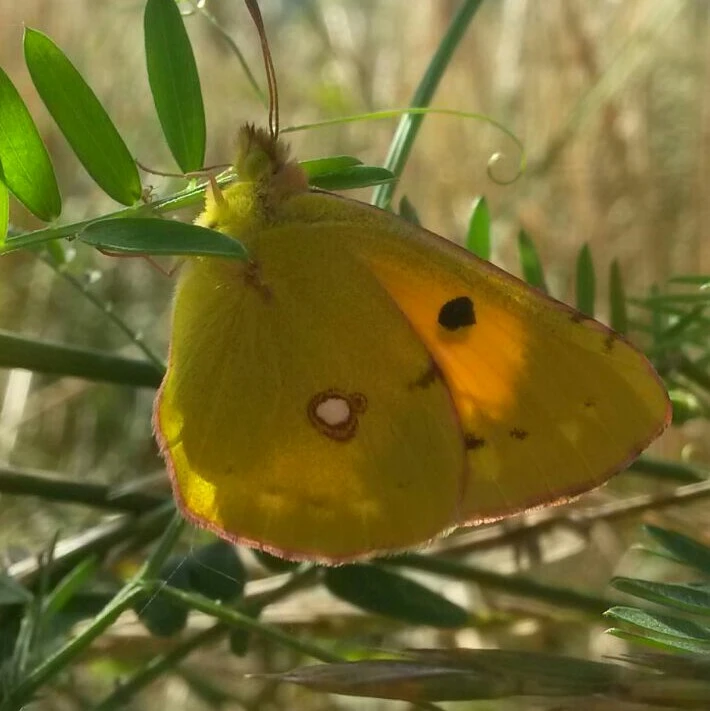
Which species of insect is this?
Colias croceus
